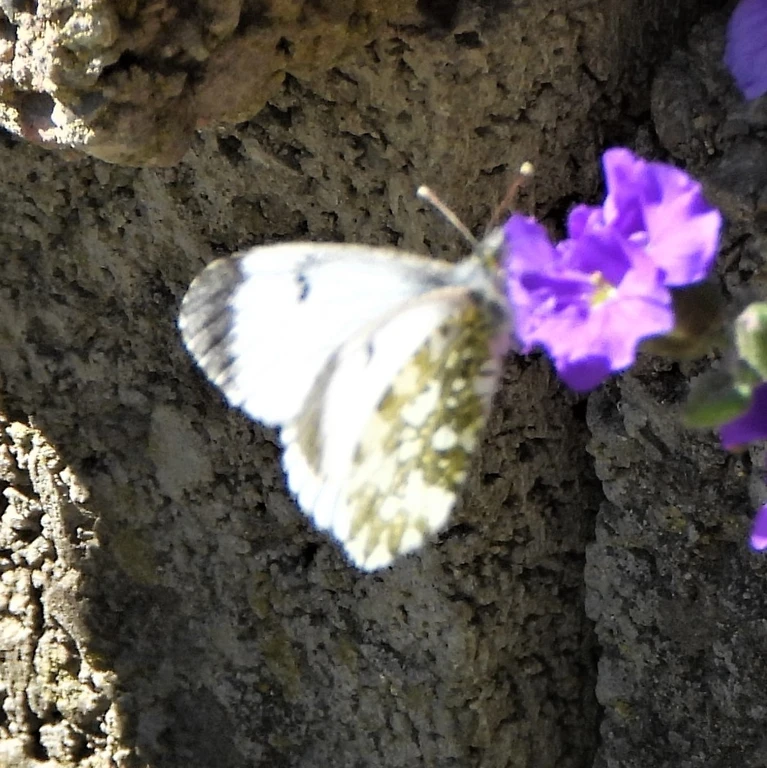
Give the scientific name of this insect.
Anthocharis cardamines
